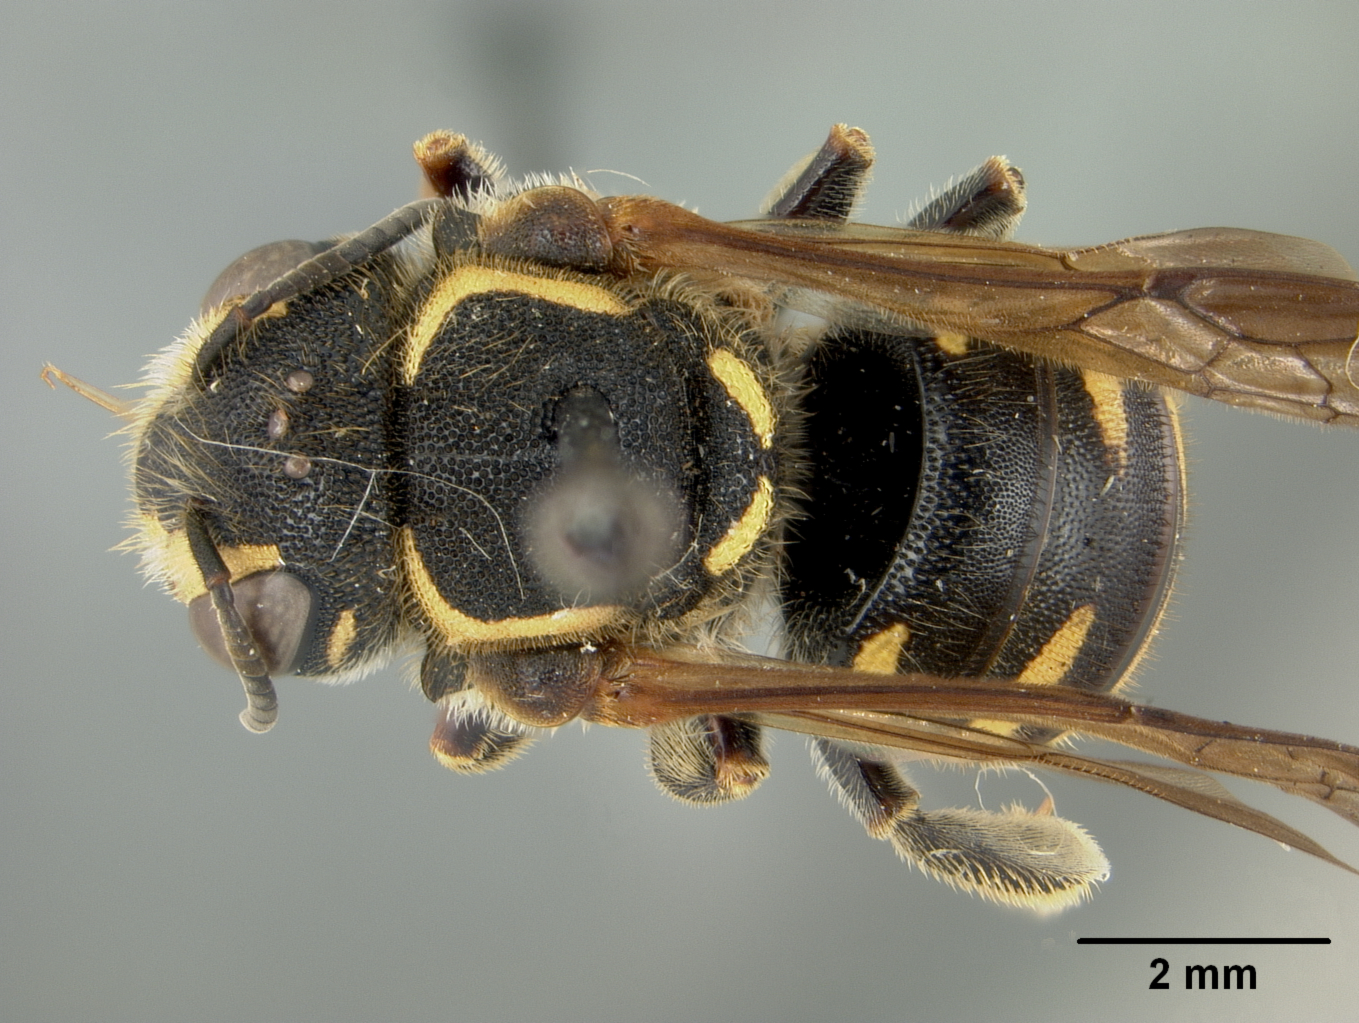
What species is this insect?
Paranthidium ocellare
